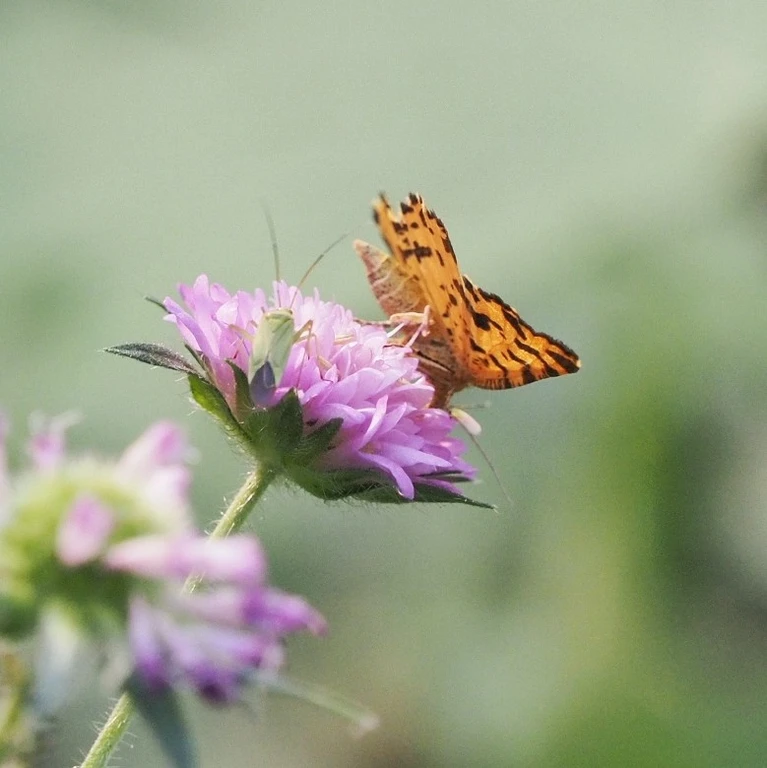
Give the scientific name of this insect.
Pseudopanthera macularia
